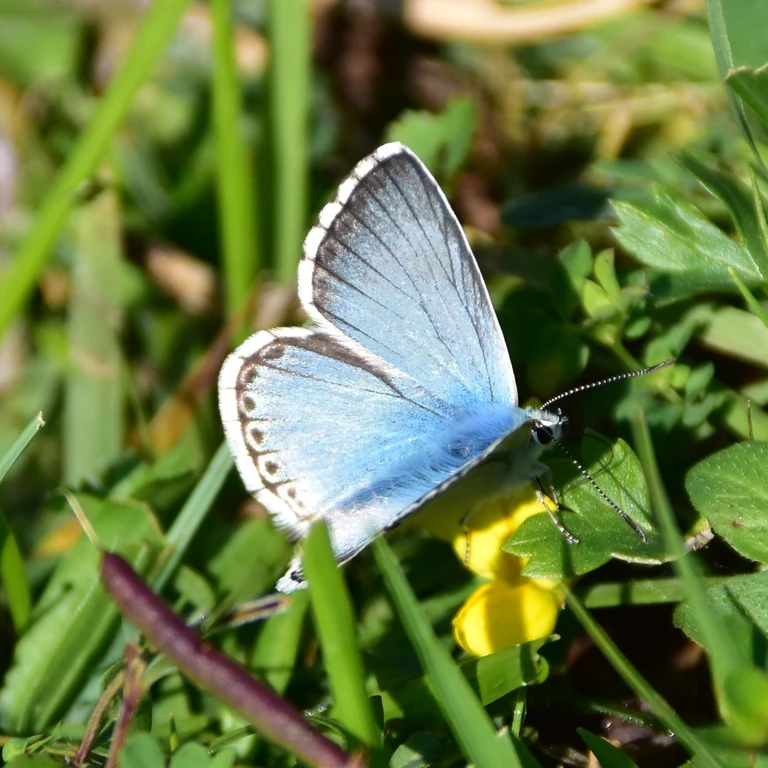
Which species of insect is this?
Lysandra coridon
